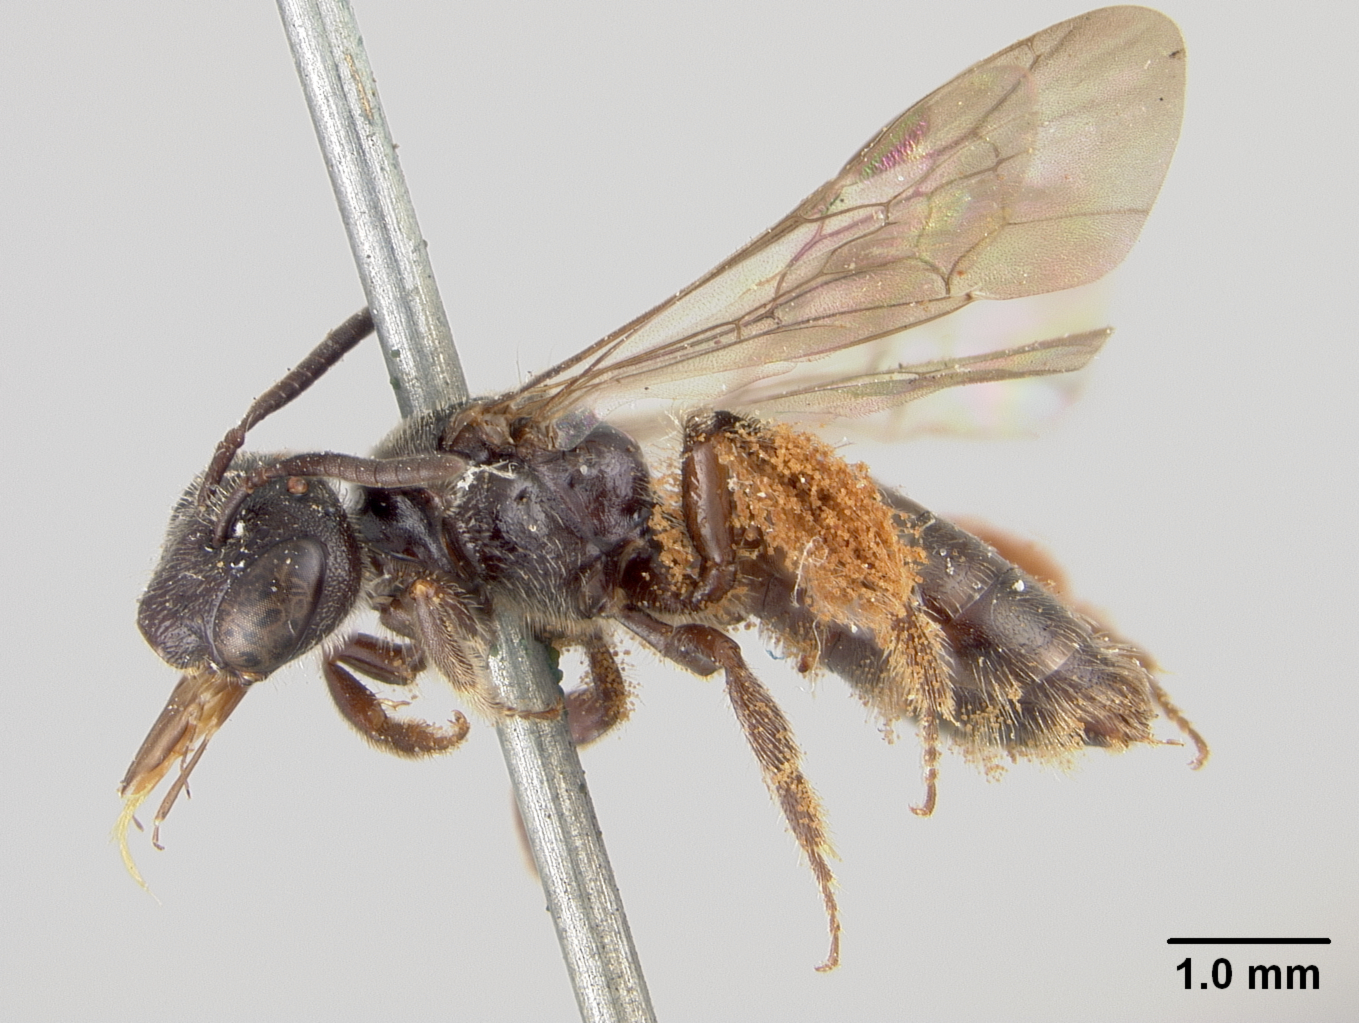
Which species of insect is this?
Calliopsis bidentis
